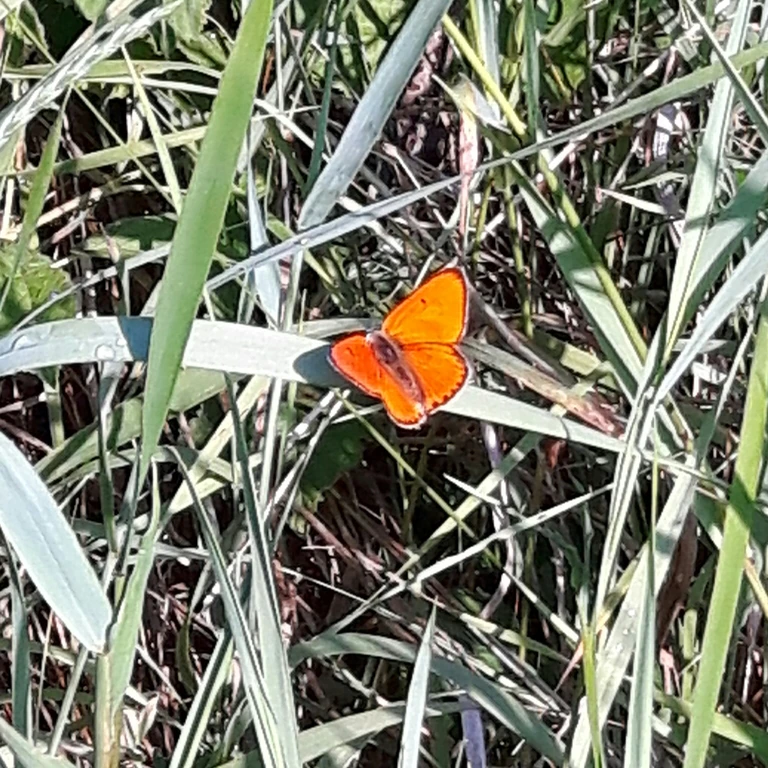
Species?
Lycaena dispar
